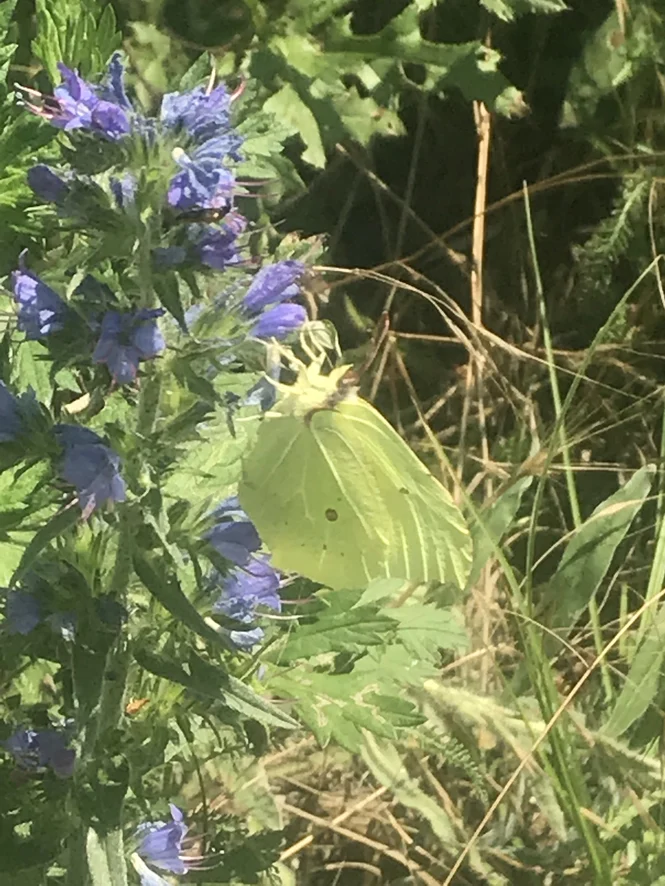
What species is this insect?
Gonepteryx rhamni
